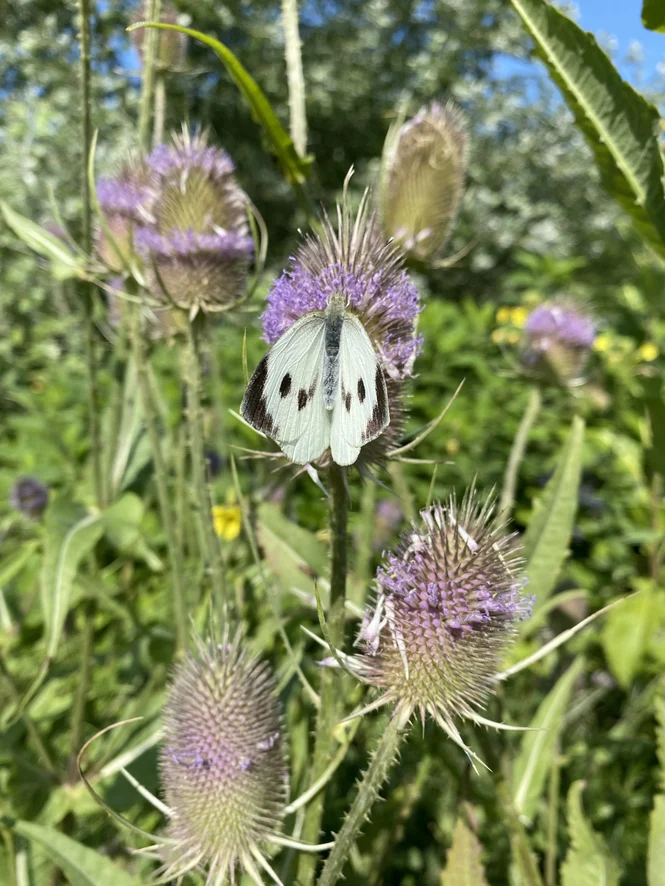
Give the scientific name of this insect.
Pieris brassicae
